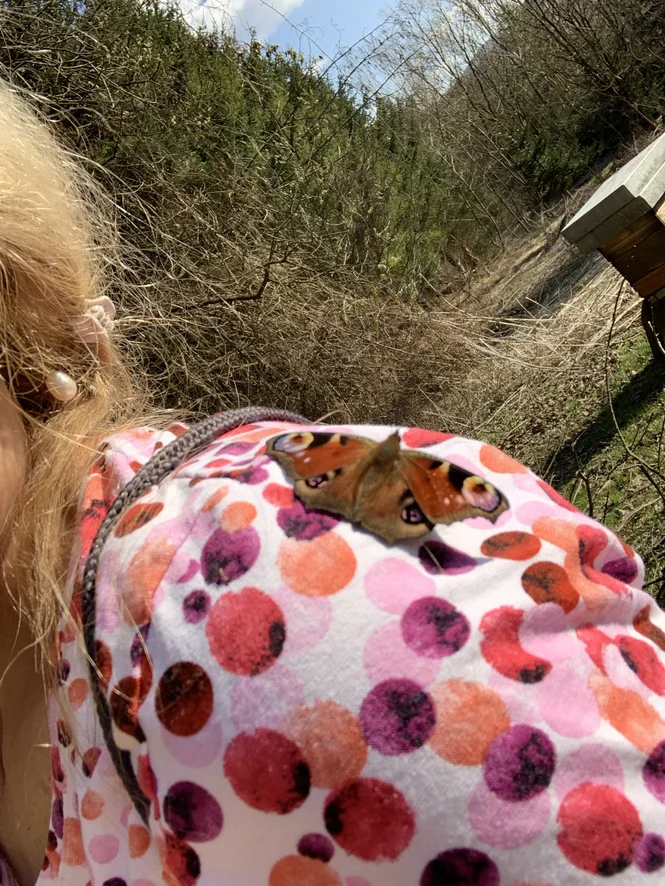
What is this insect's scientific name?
Aglais io
